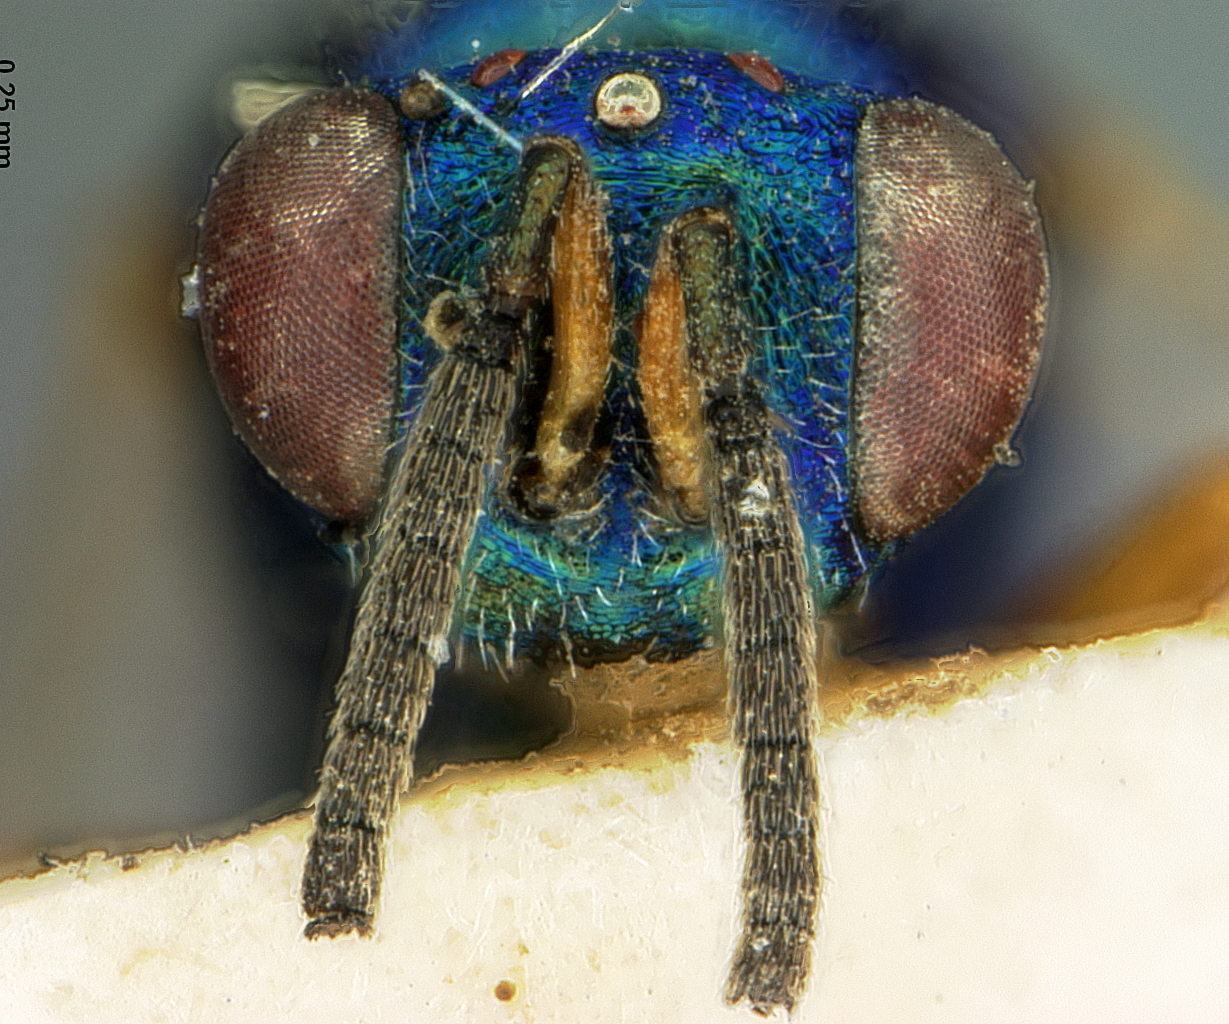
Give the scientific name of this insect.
Ormyrus dryorhizoxeni
